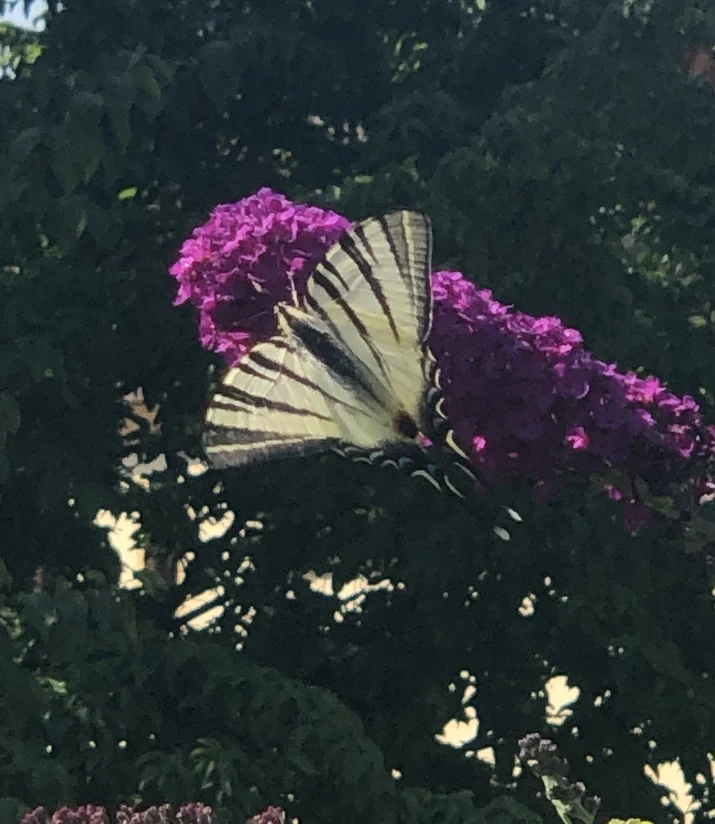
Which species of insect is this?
Iphiclides podalirius
